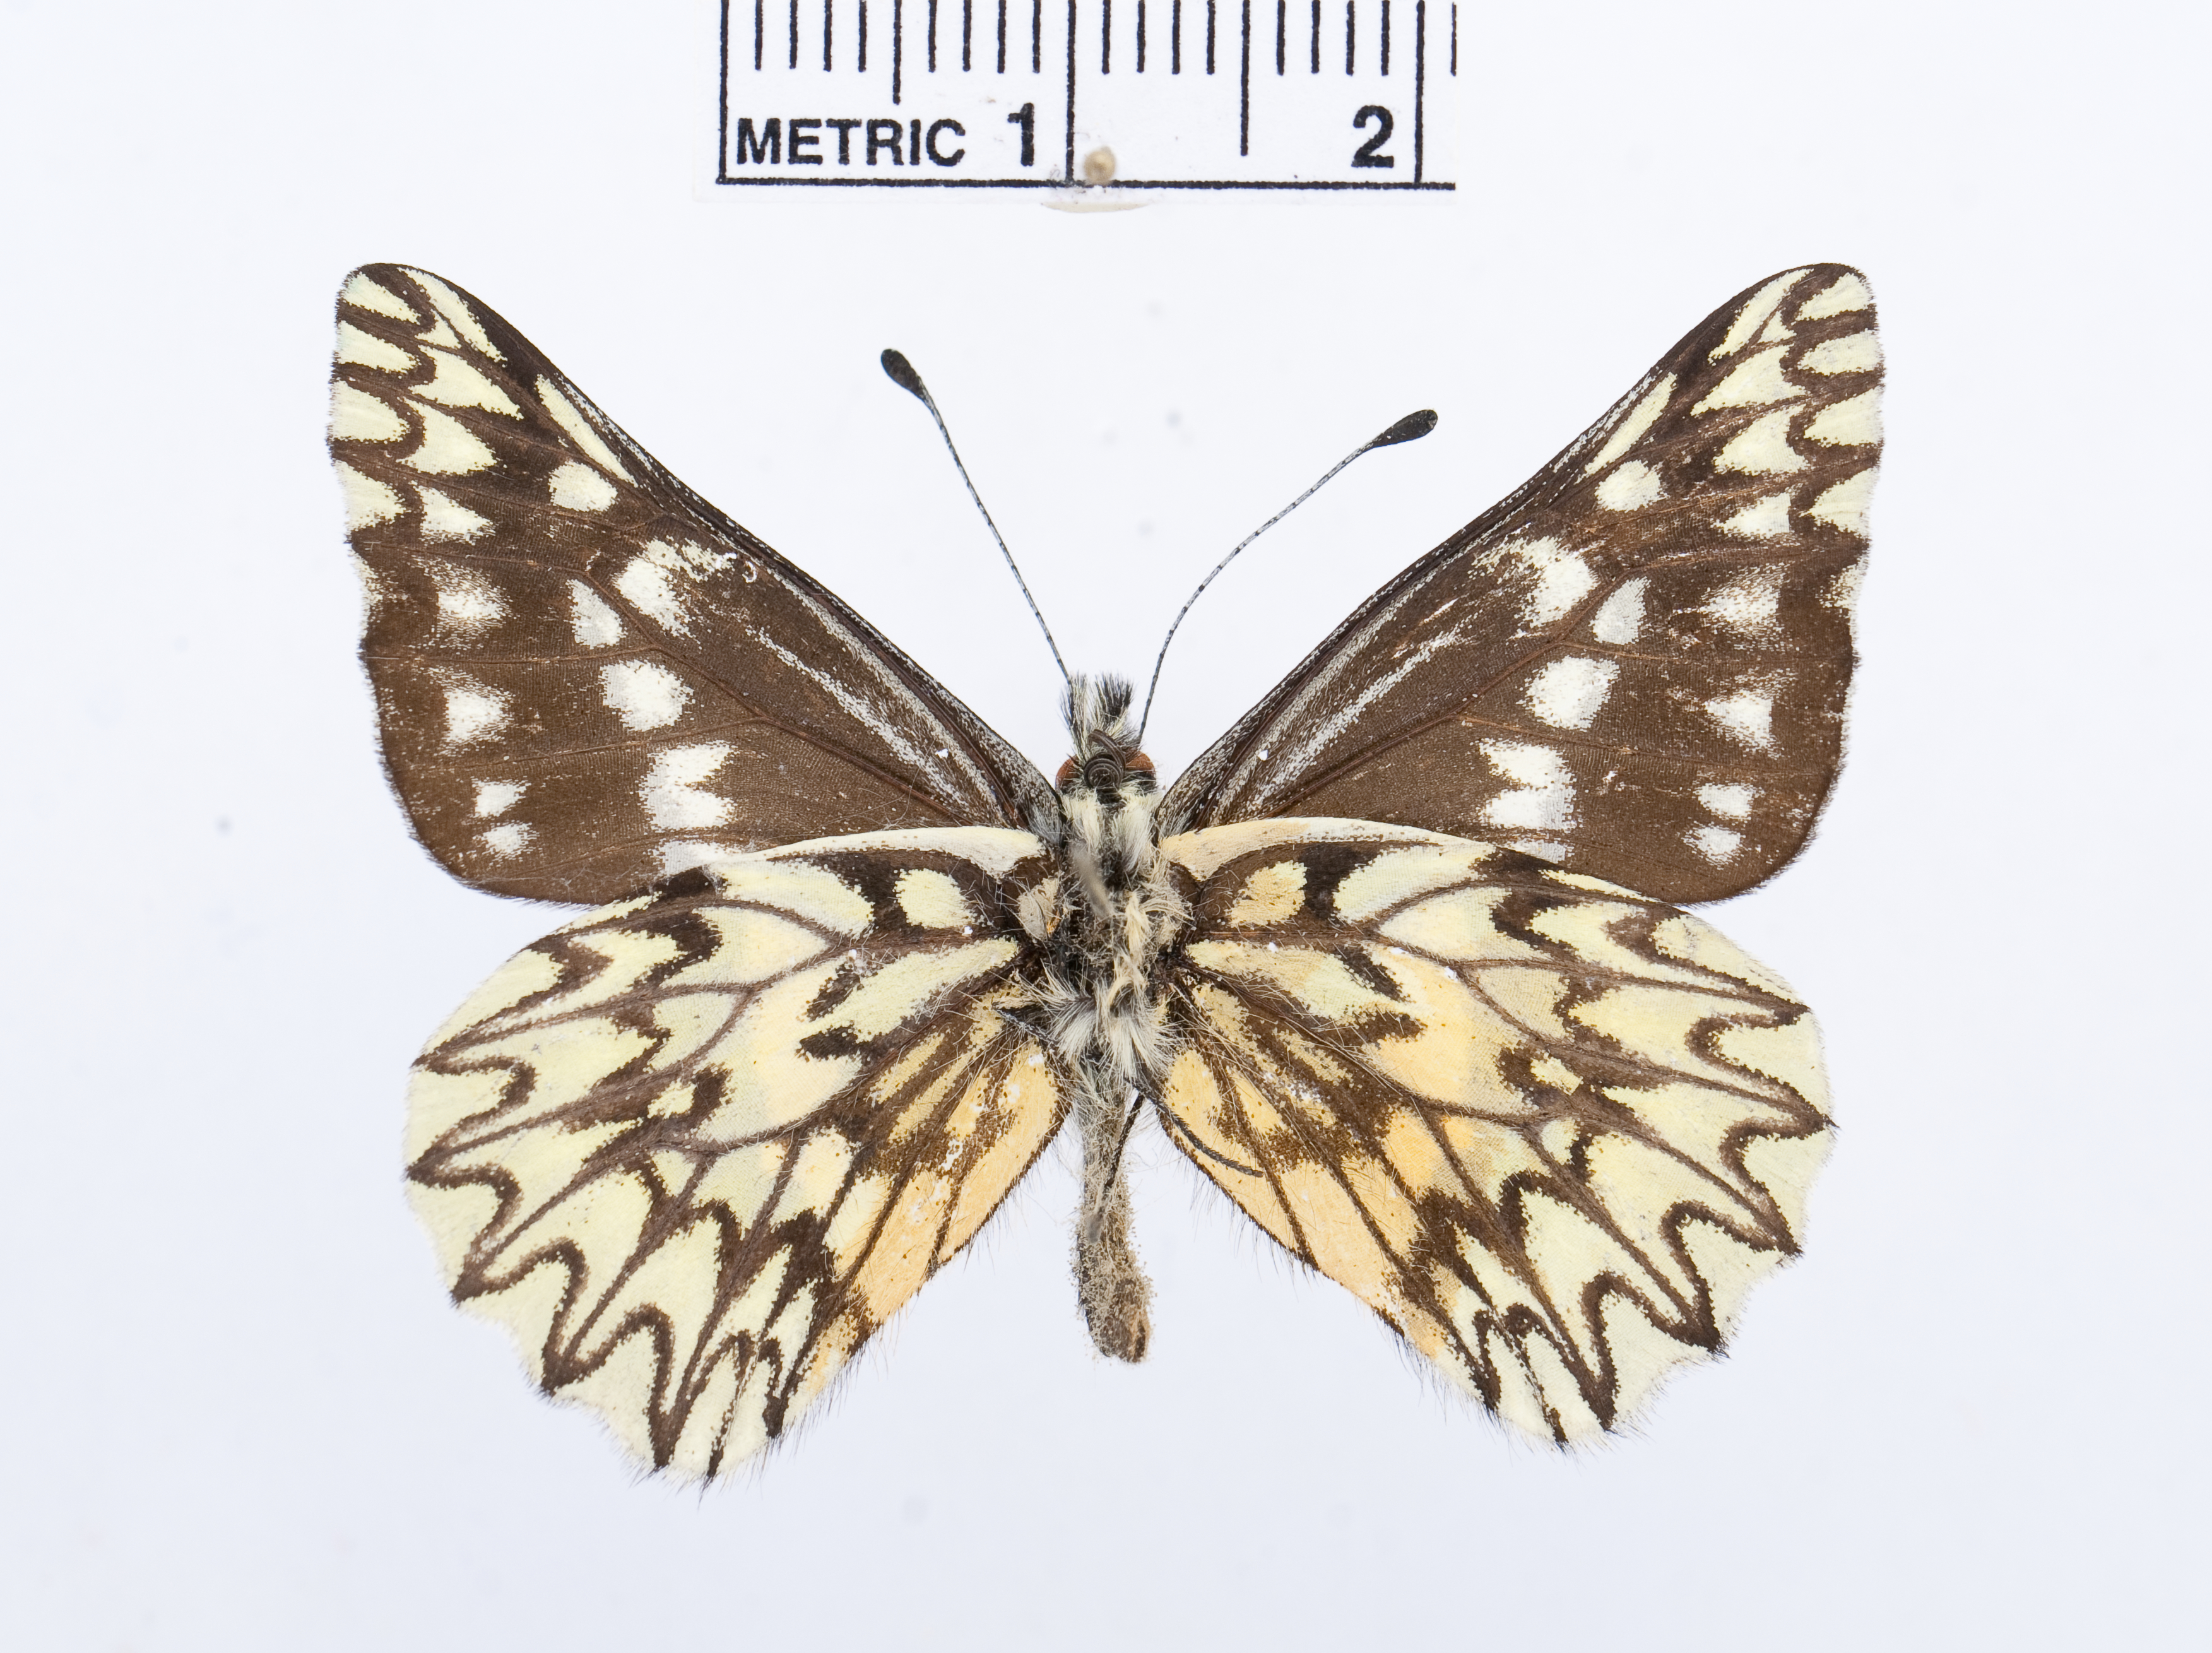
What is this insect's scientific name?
Catasticta superba
